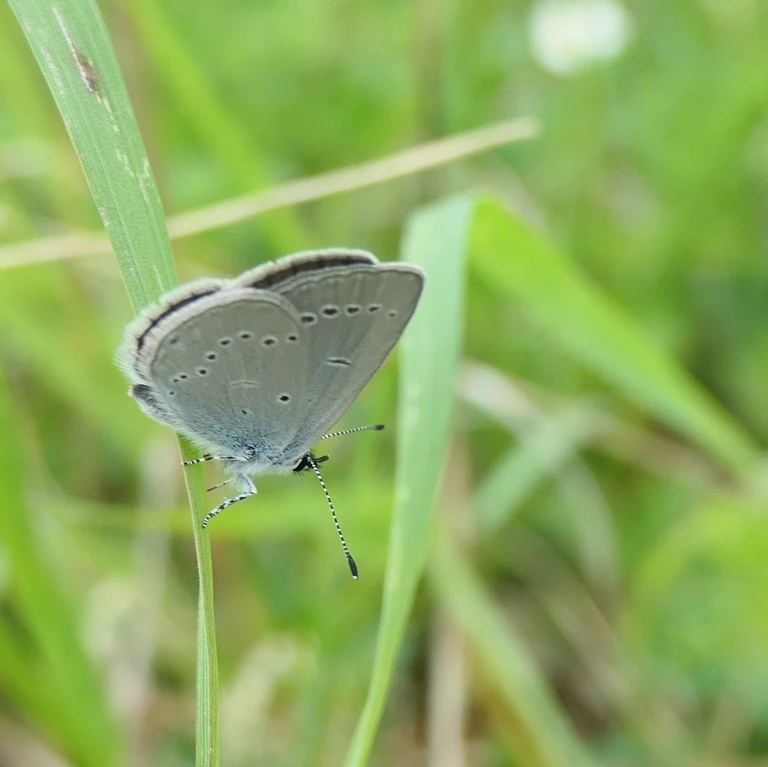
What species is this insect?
Cupido minimus
